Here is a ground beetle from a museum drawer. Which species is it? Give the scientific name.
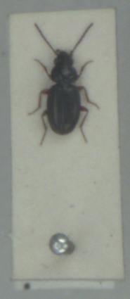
Bembidion mannerheimii
